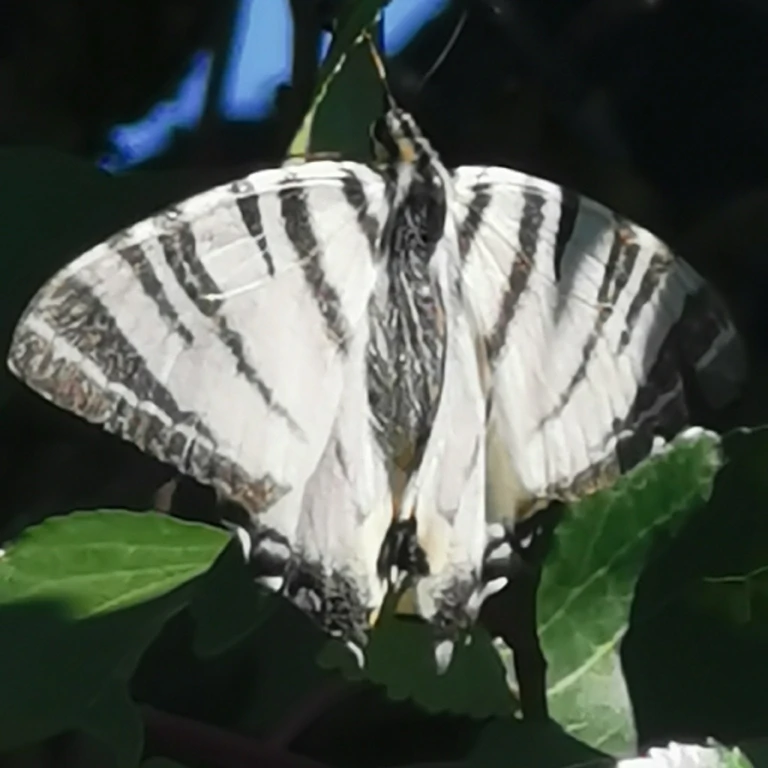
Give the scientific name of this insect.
Iphiclides podalirius
